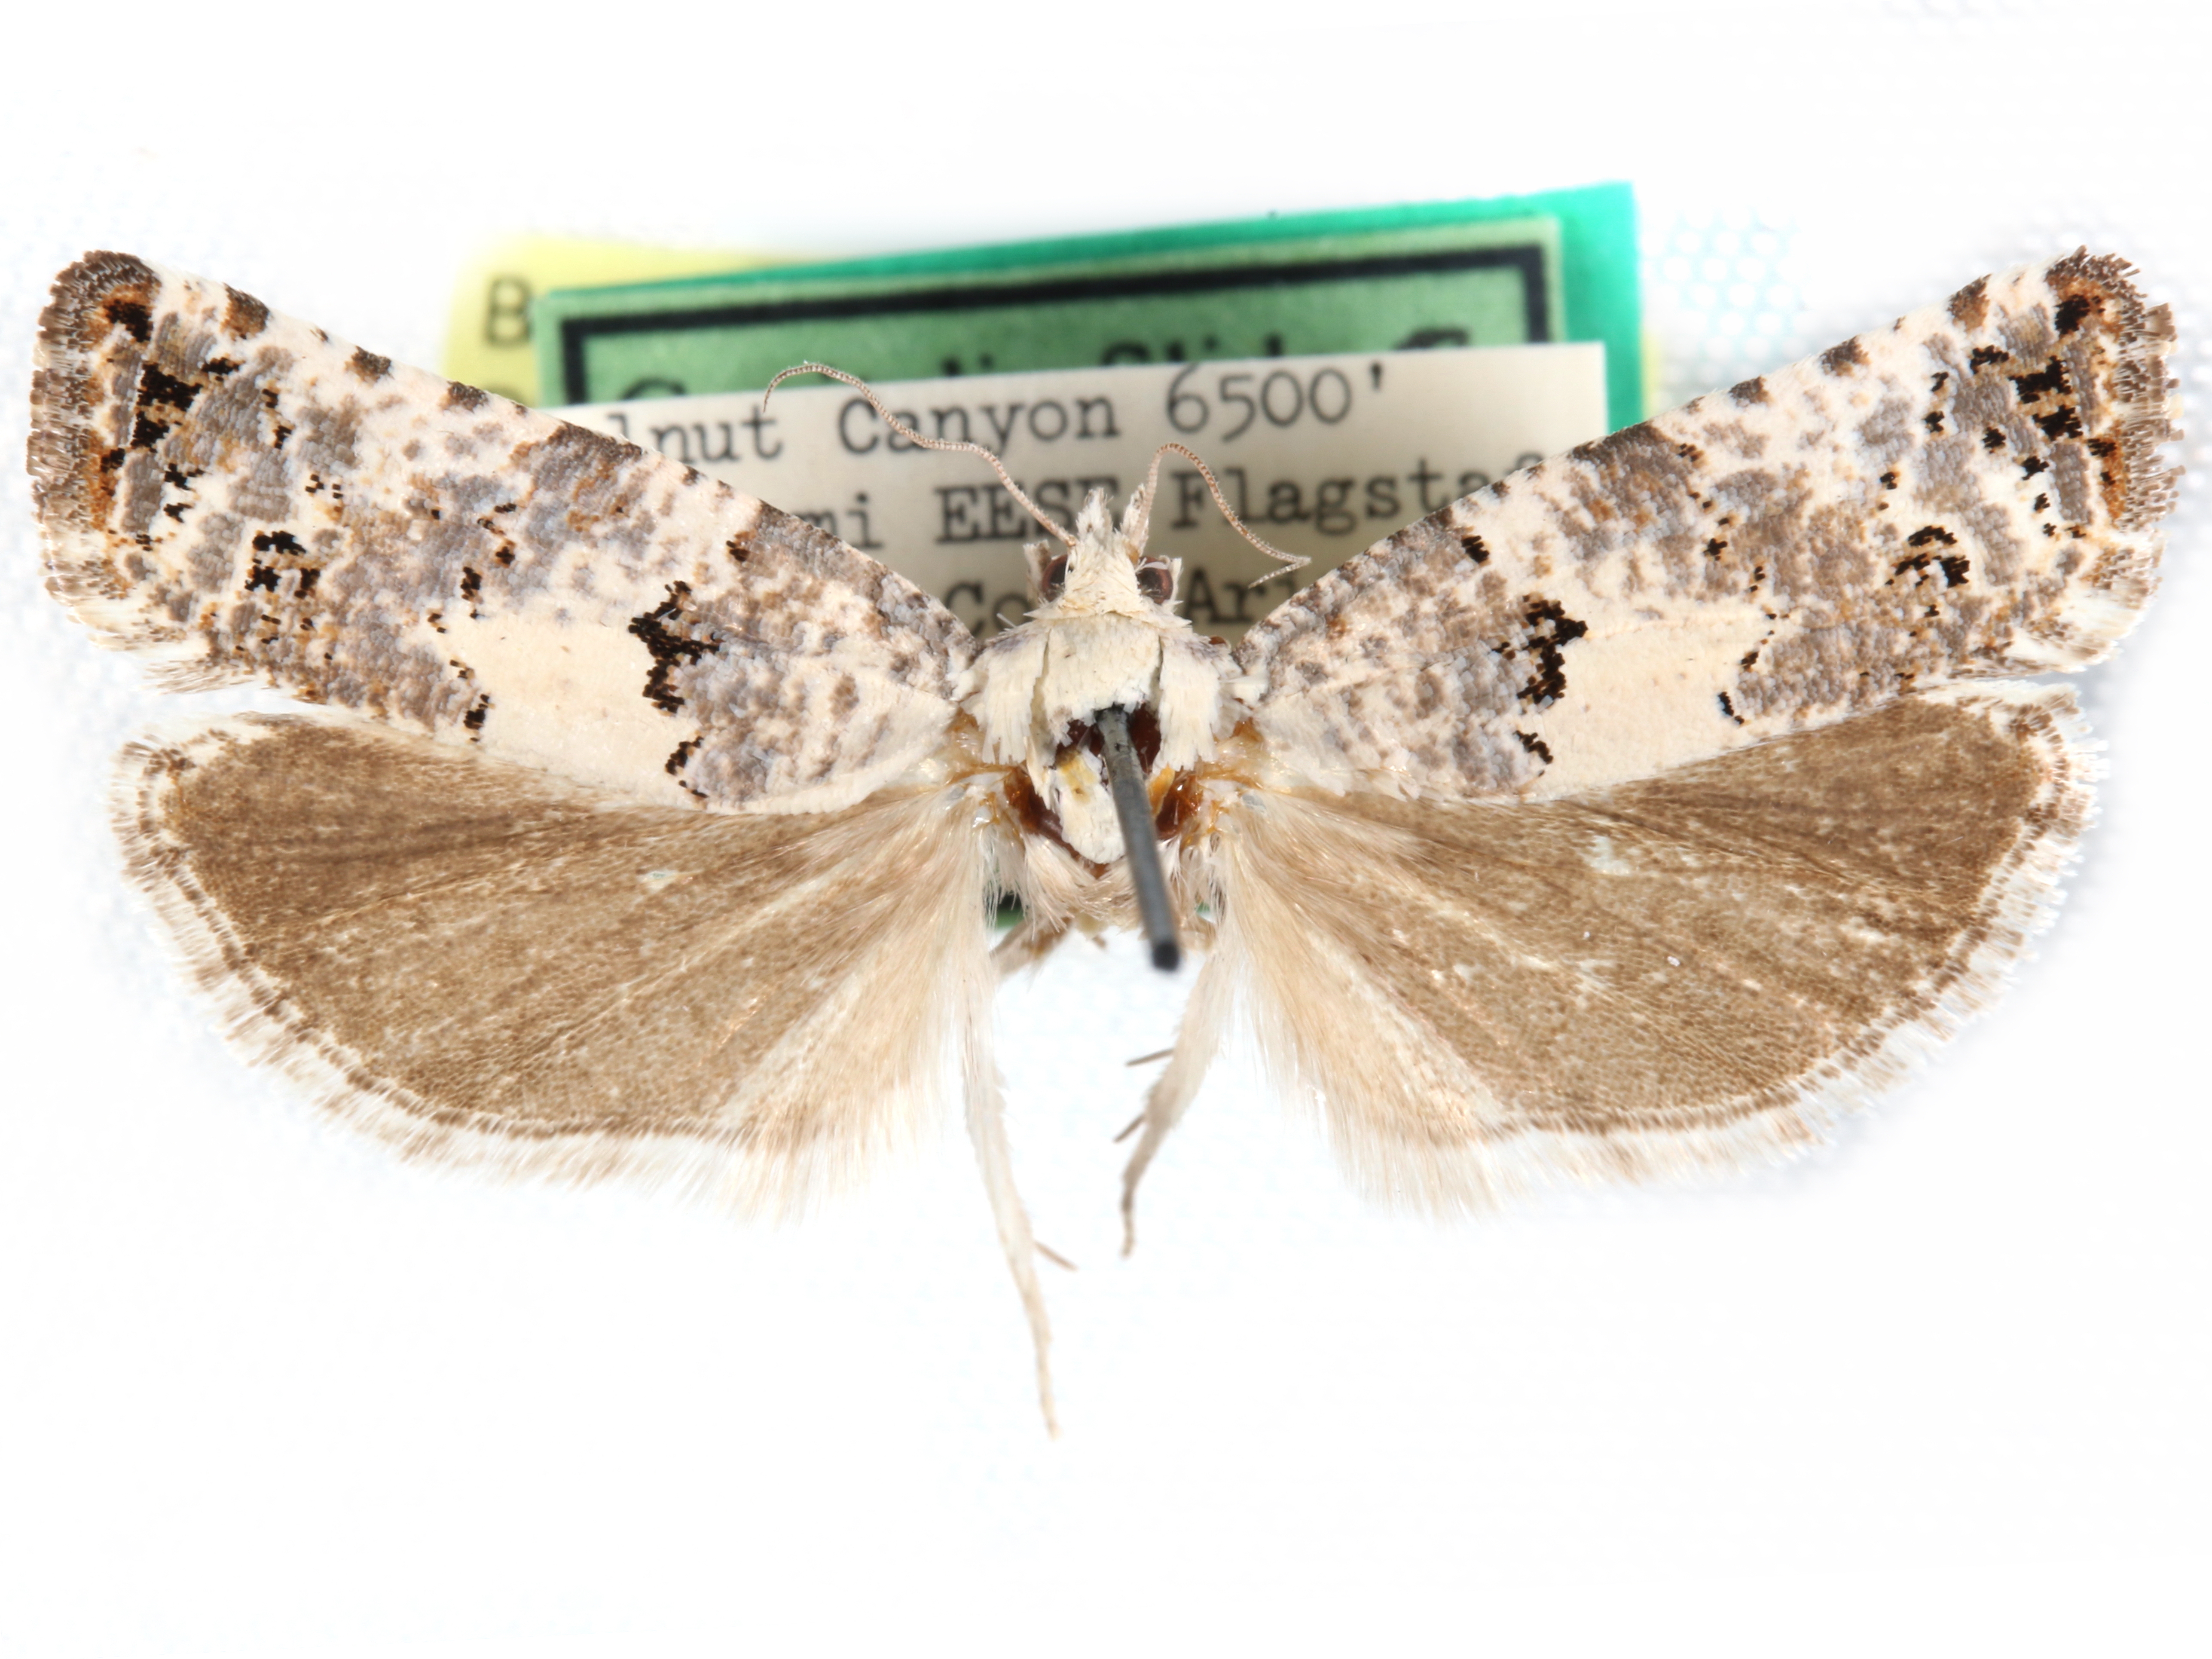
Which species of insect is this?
Pelochrista subinvicta
